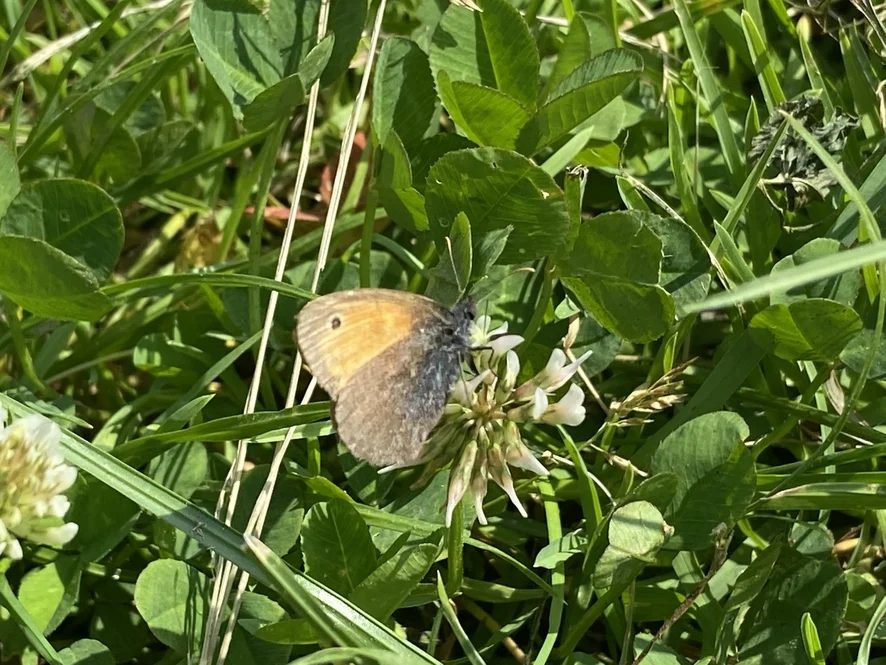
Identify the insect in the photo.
Coenonympha pamphilus
